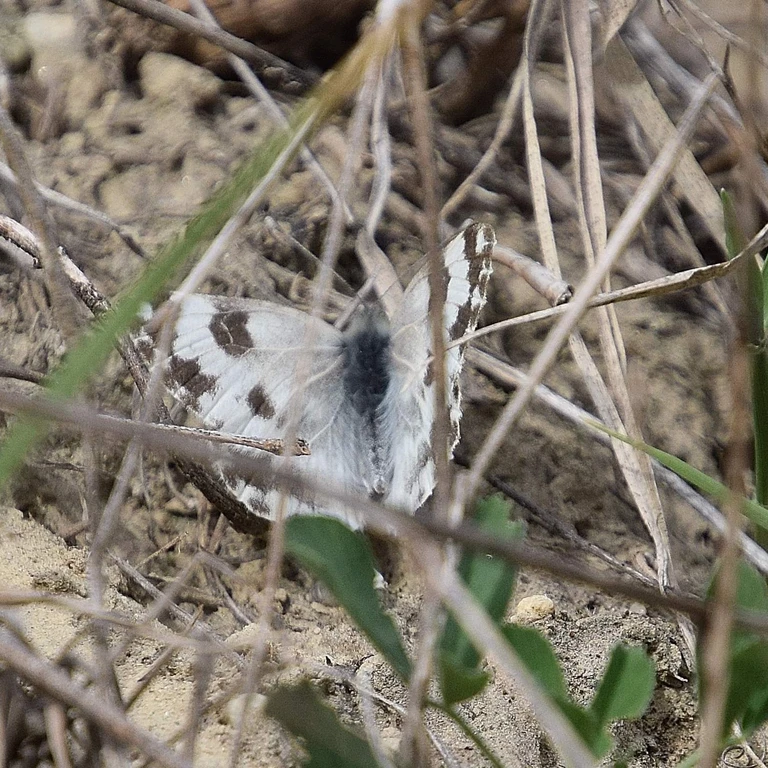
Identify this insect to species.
Pontia edusa
